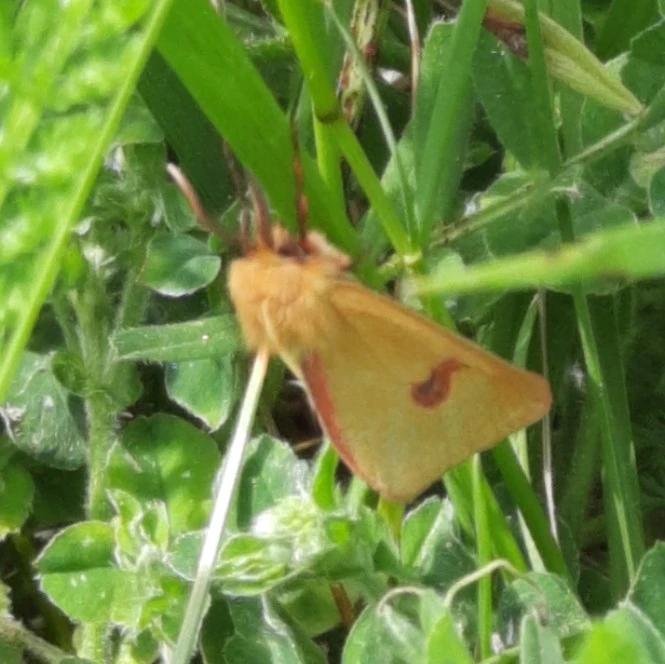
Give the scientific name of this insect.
Diacrisia sannio
